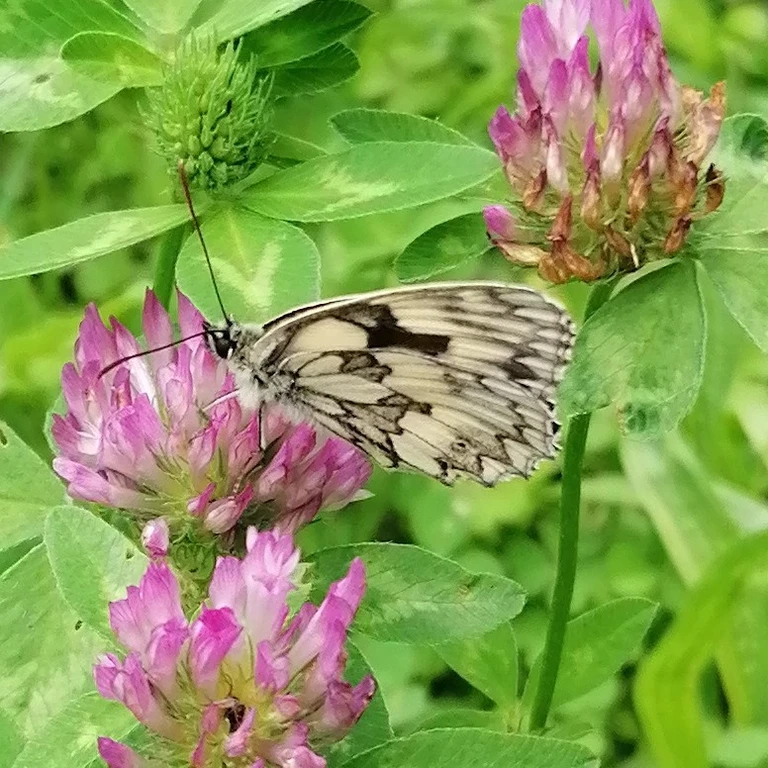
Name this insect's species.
Melanargia galathea
